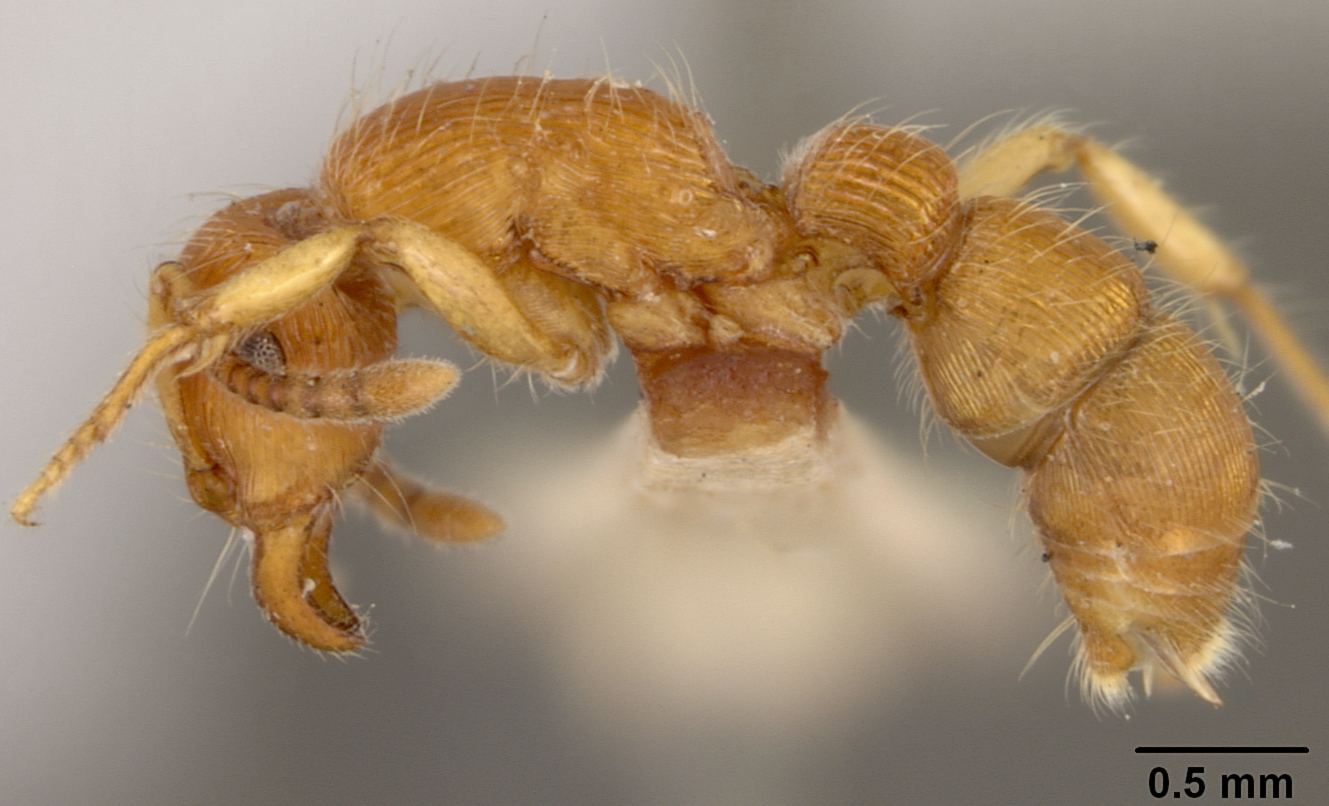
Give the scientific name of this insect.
Ectatomma rimulosum
